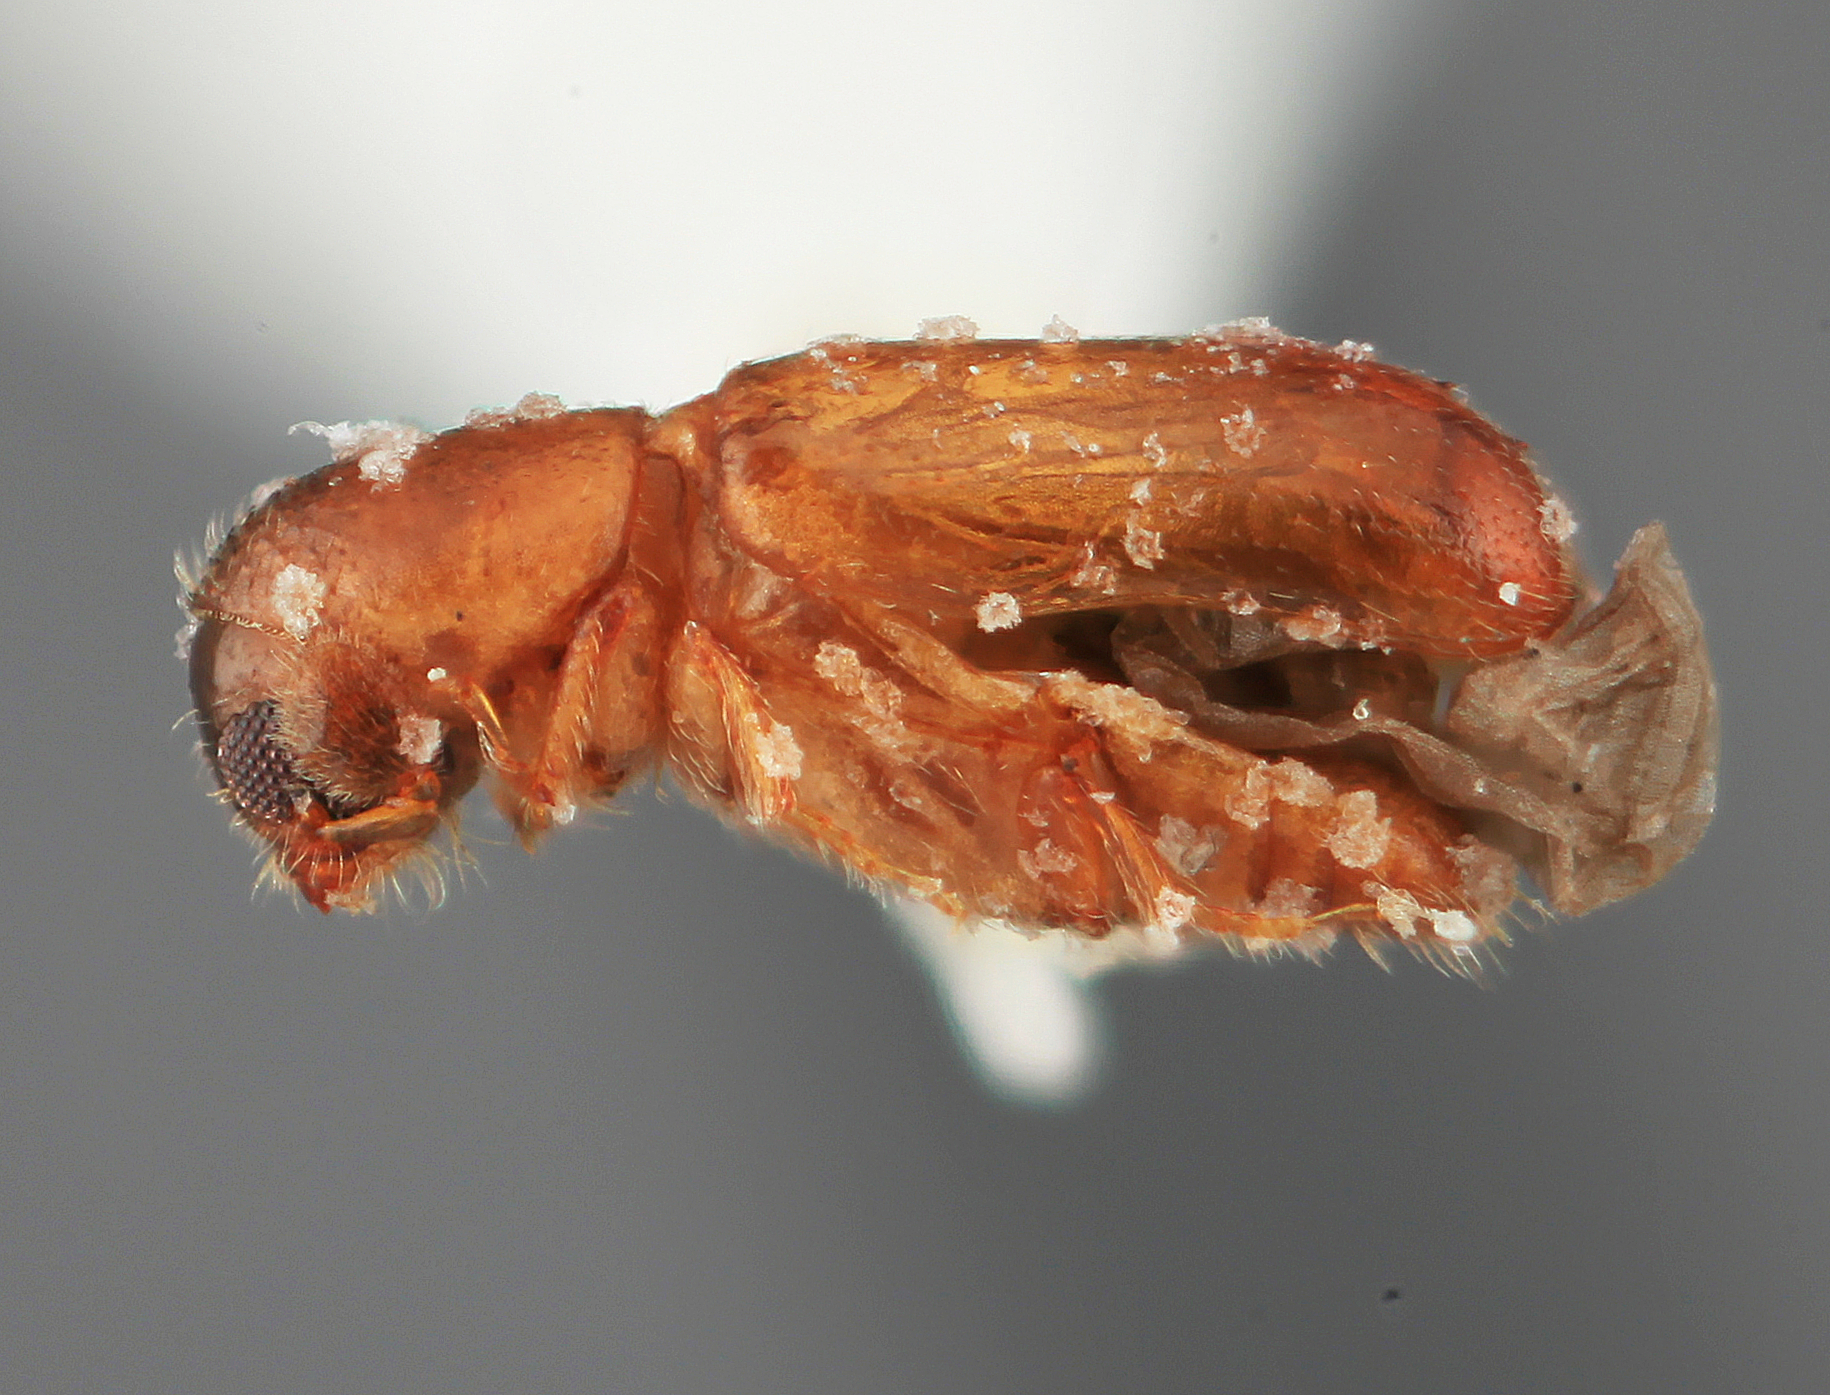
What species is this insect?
Microcorthylus simulans
